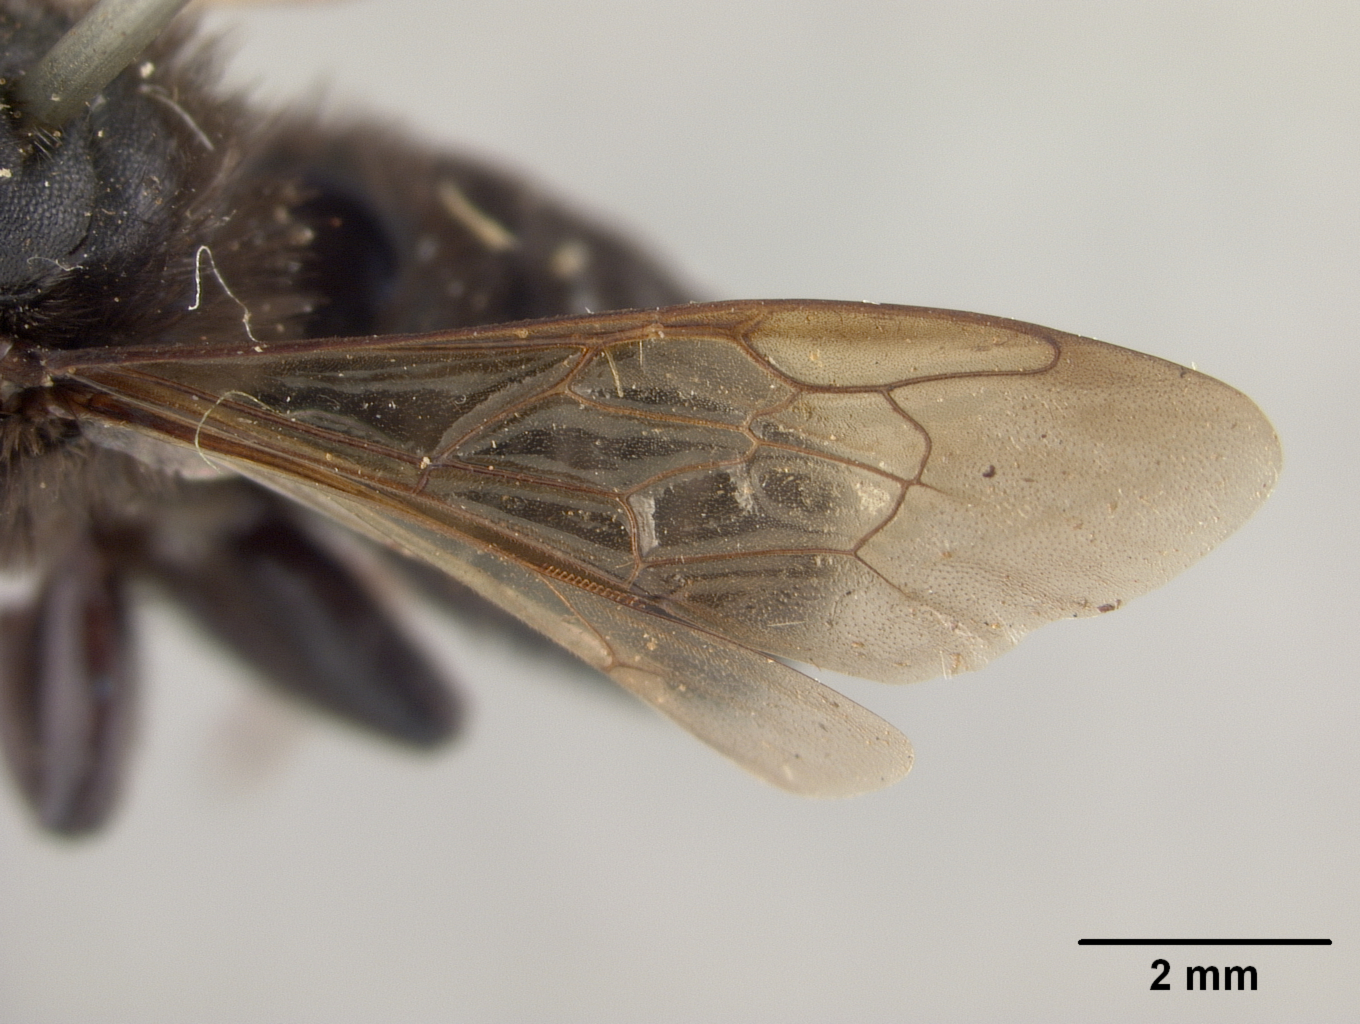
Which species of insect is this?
Megachile lachesis
